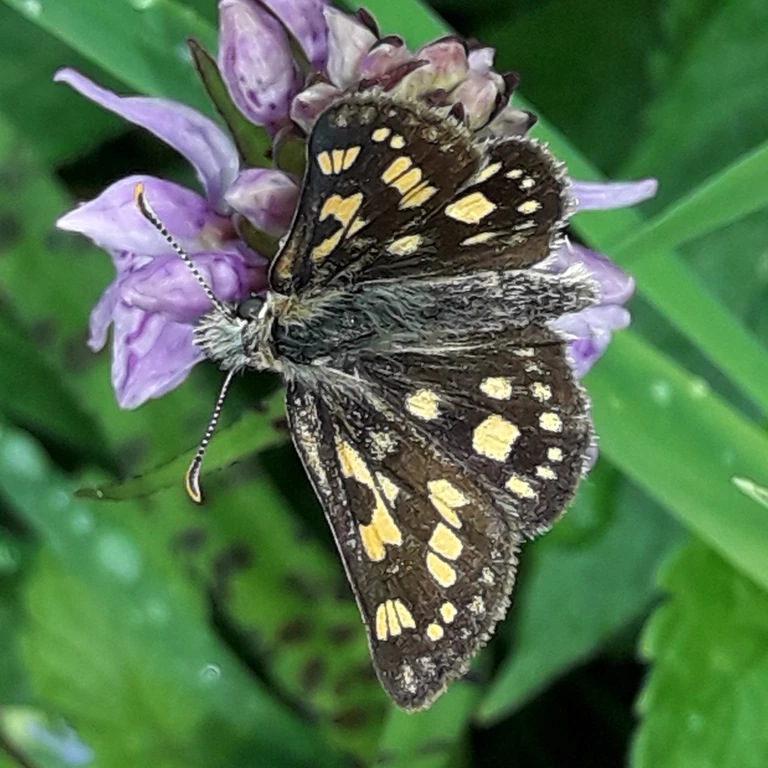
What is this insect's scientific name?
Carterocephalus palaemon
